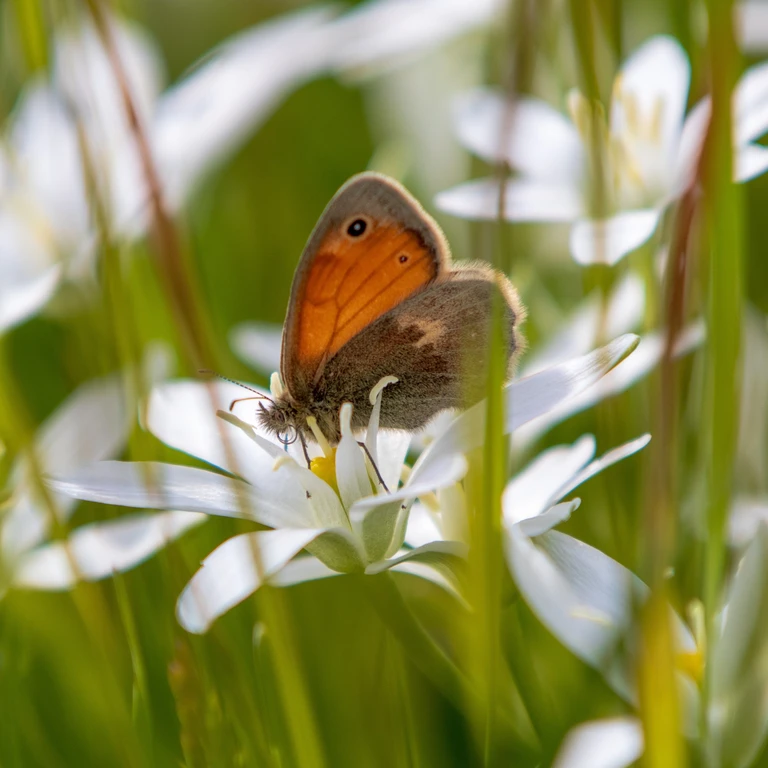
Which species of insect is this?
Coenonympha pamphilus
